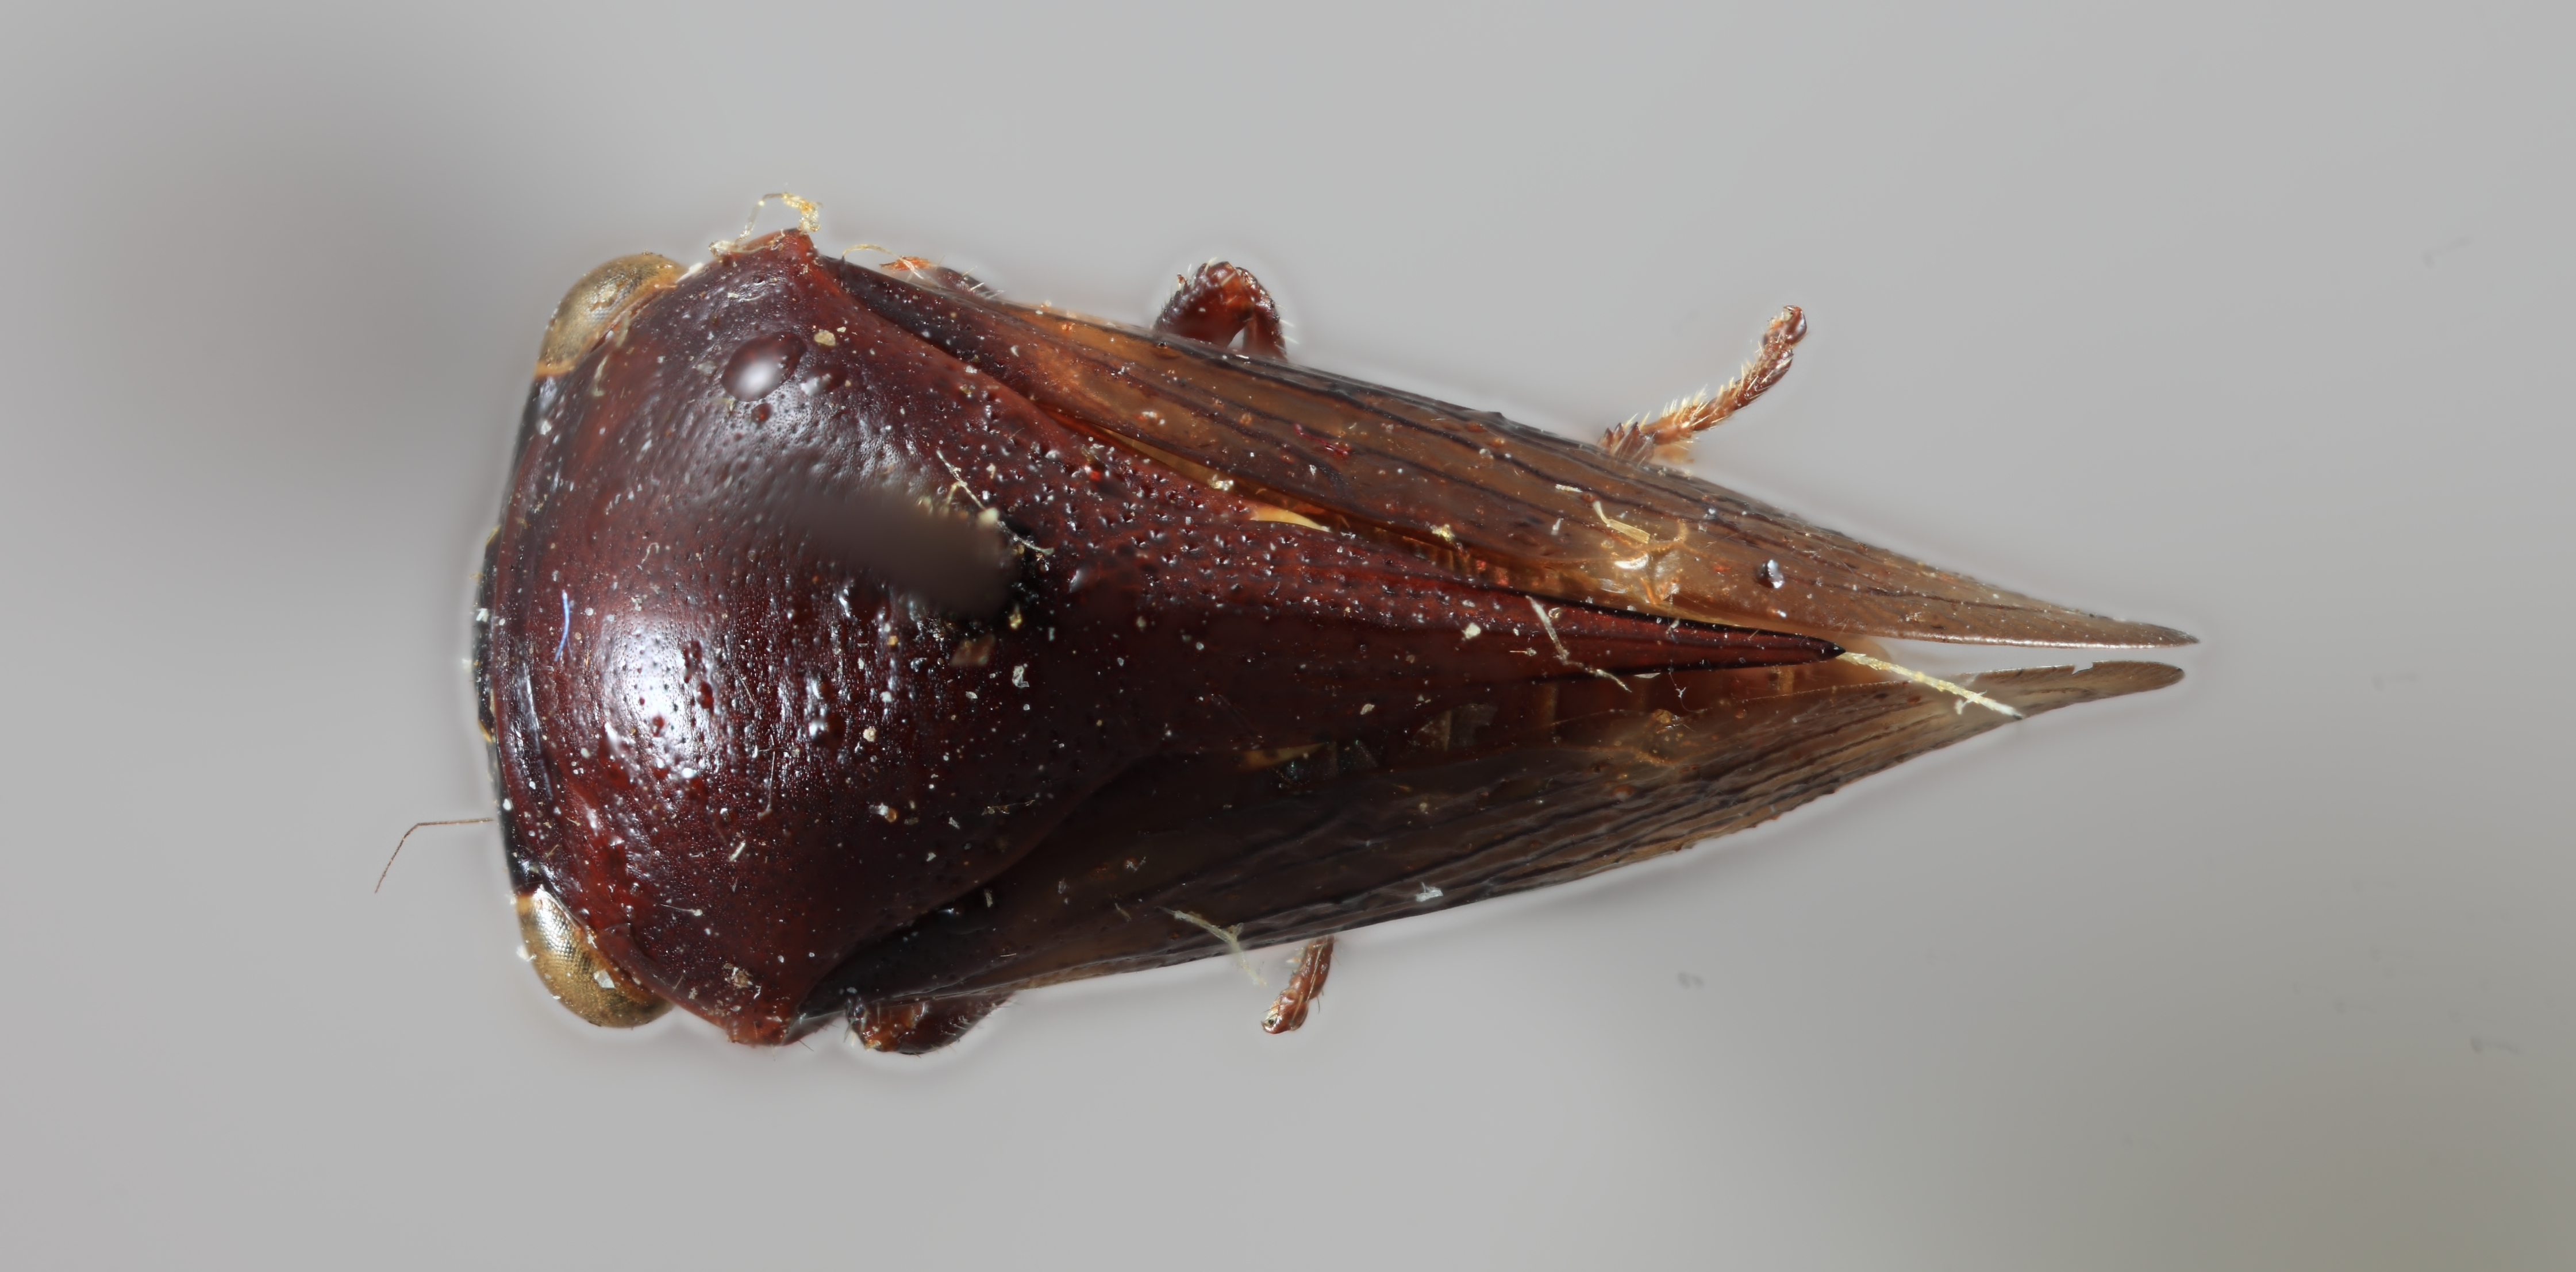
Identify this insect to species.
Monobelus turquinensis
